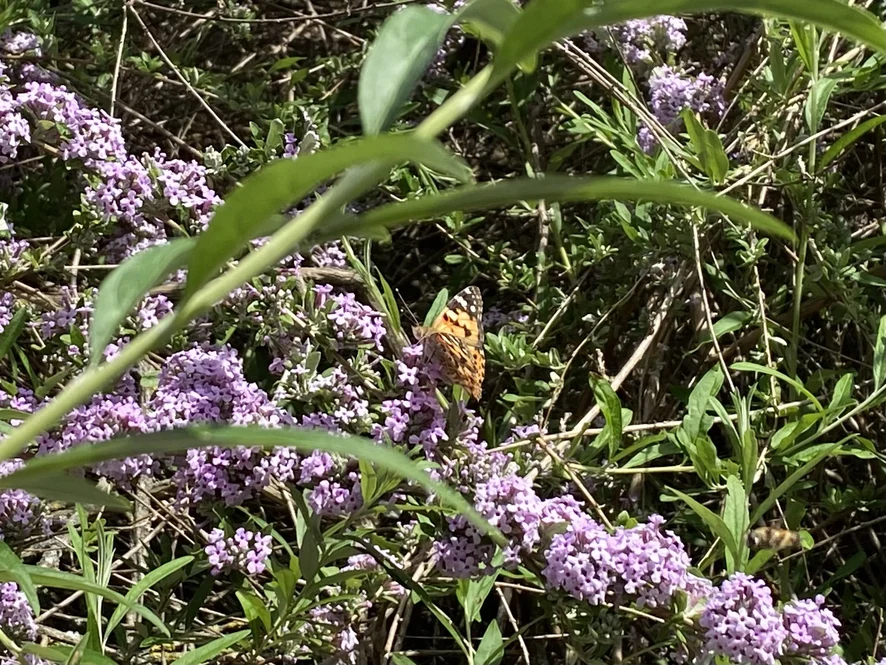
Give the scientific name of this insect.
Vanessa cardui
